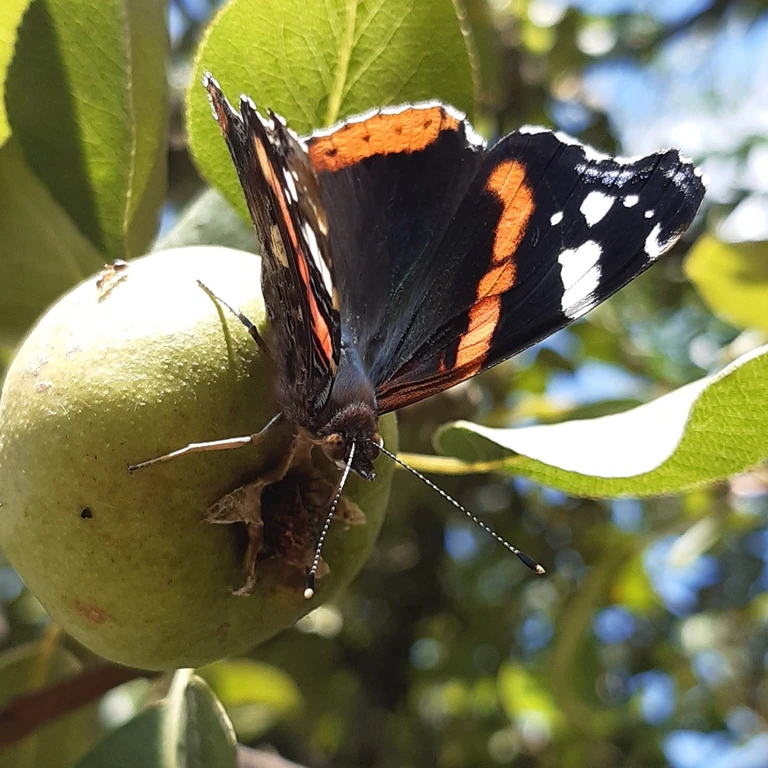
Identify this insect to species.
Vanessa atalanta
